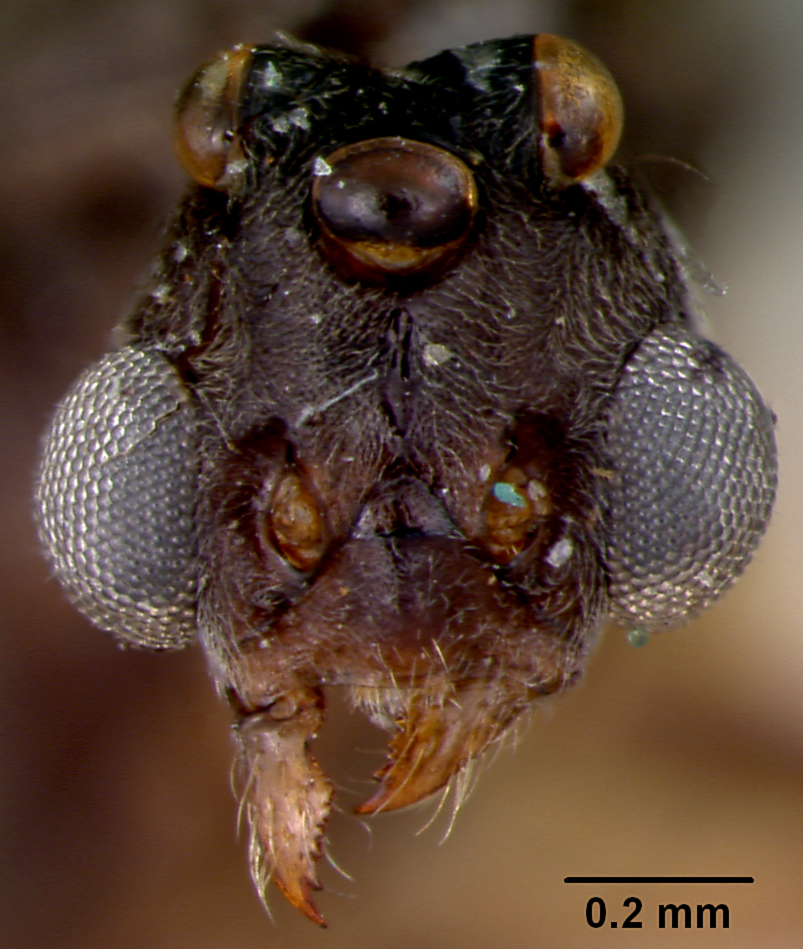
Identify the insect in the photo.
Anonychomyrma myrmex
